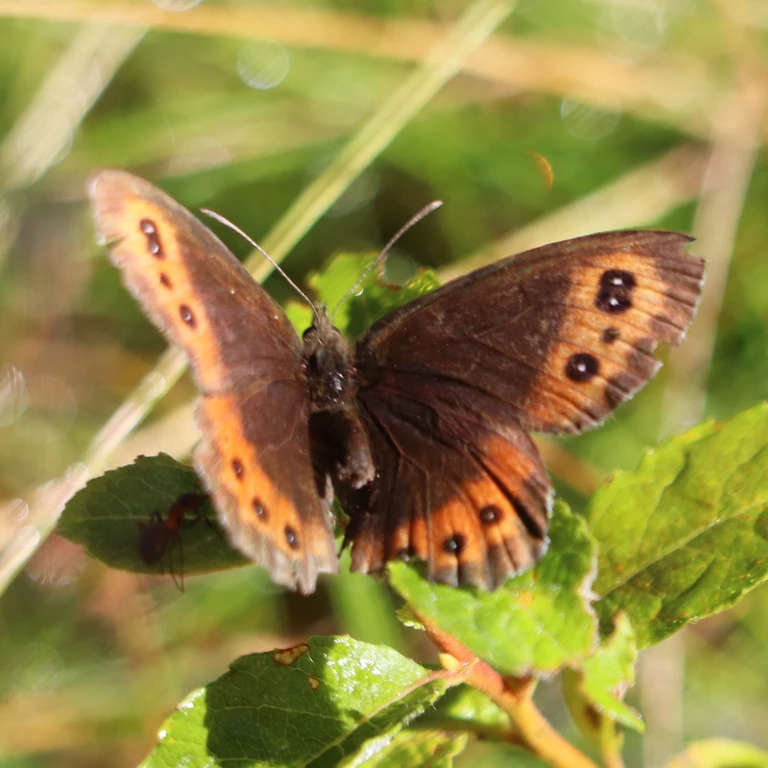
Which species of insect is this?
Erebia ligea
